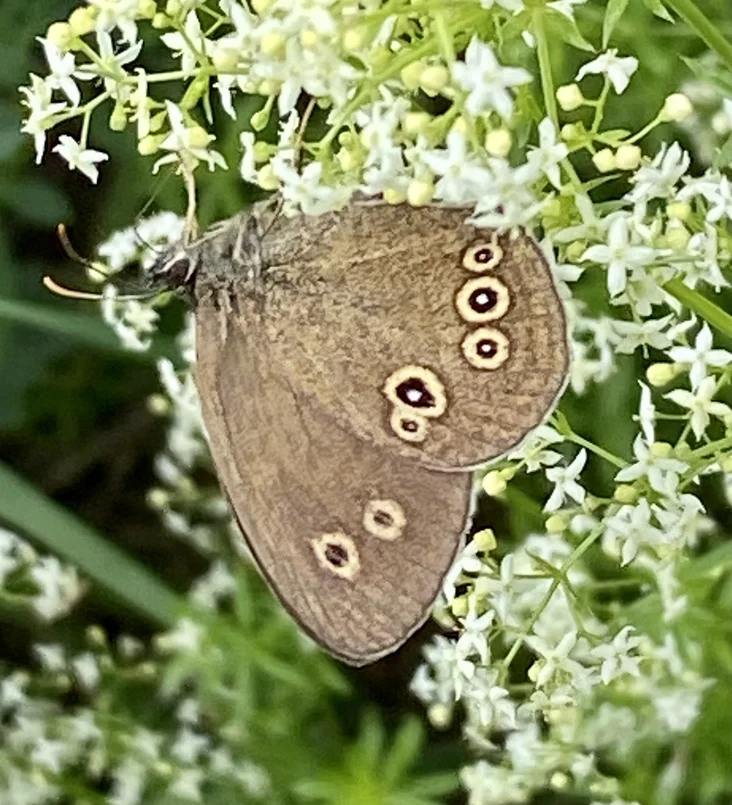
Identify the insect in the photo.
Aphantopus hyperantus
